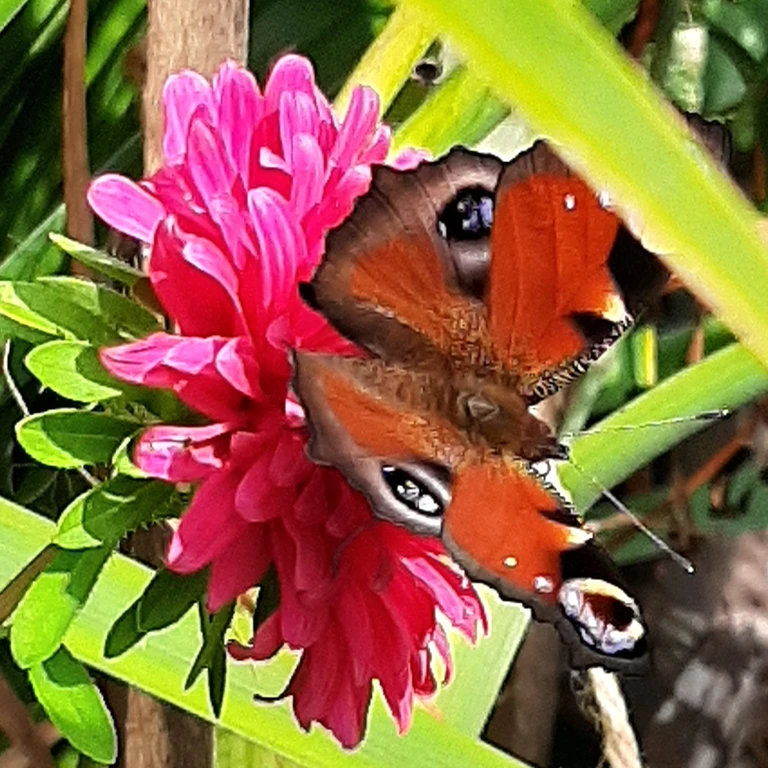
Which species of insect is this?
Aglais io
